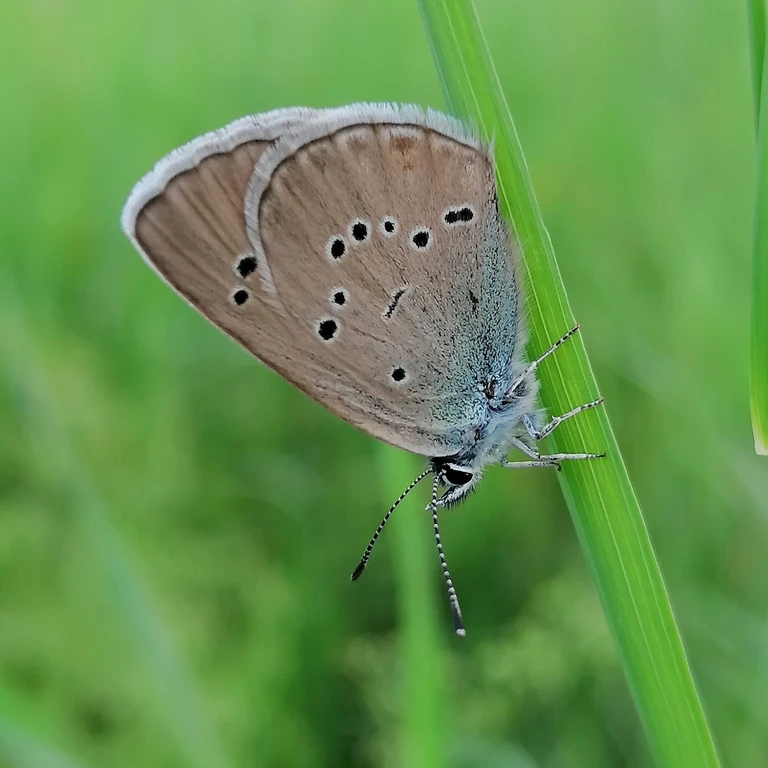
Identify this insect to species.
Cyaniris semiargus
